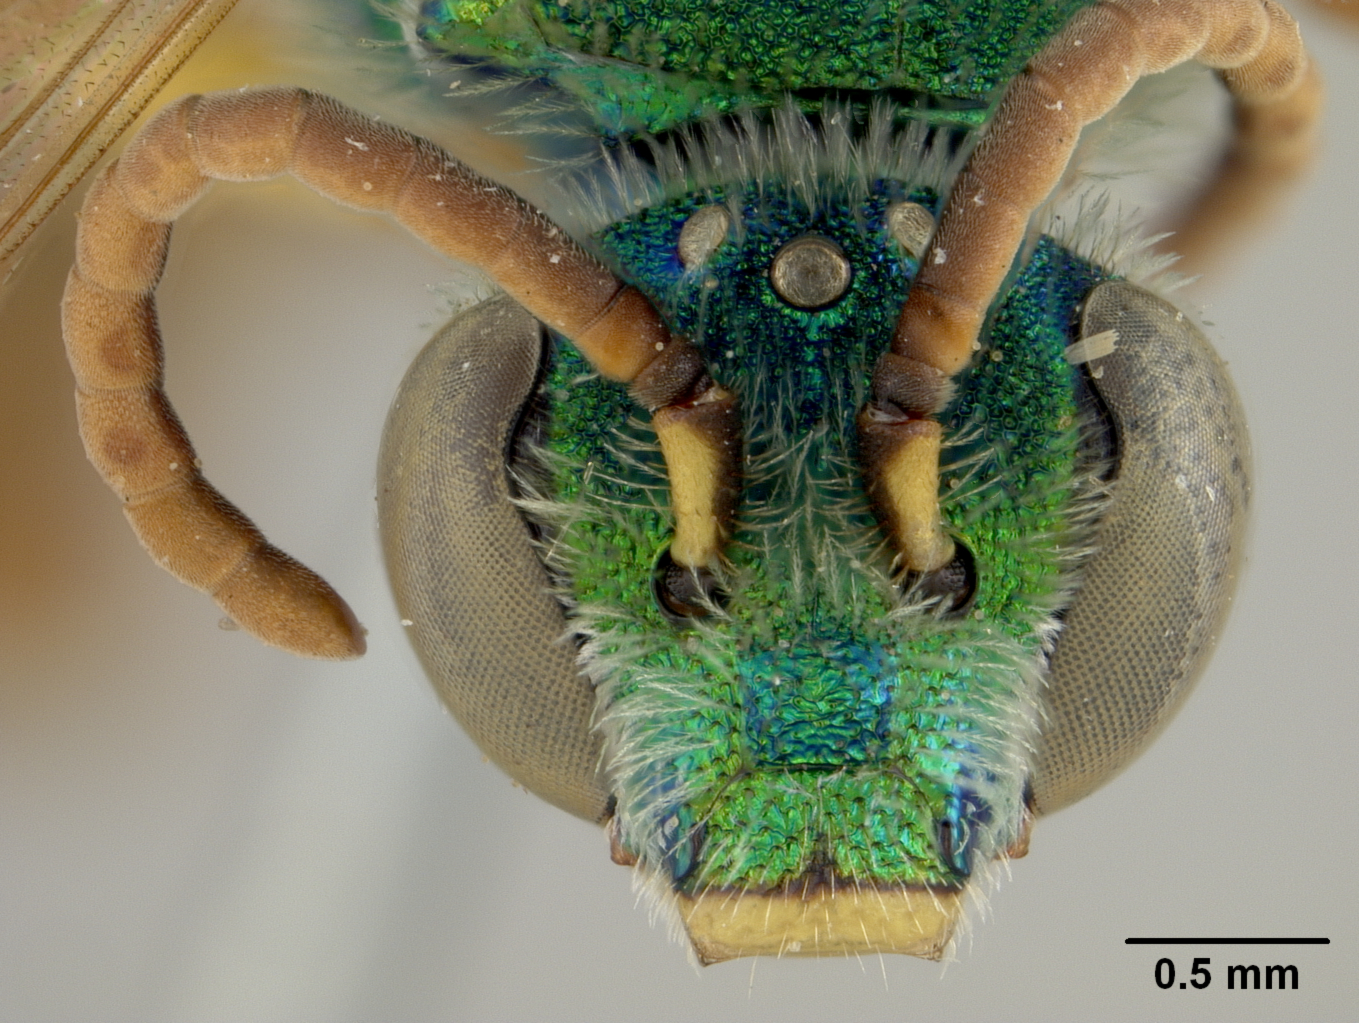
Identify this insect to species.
Agapostemon sulcatulus
